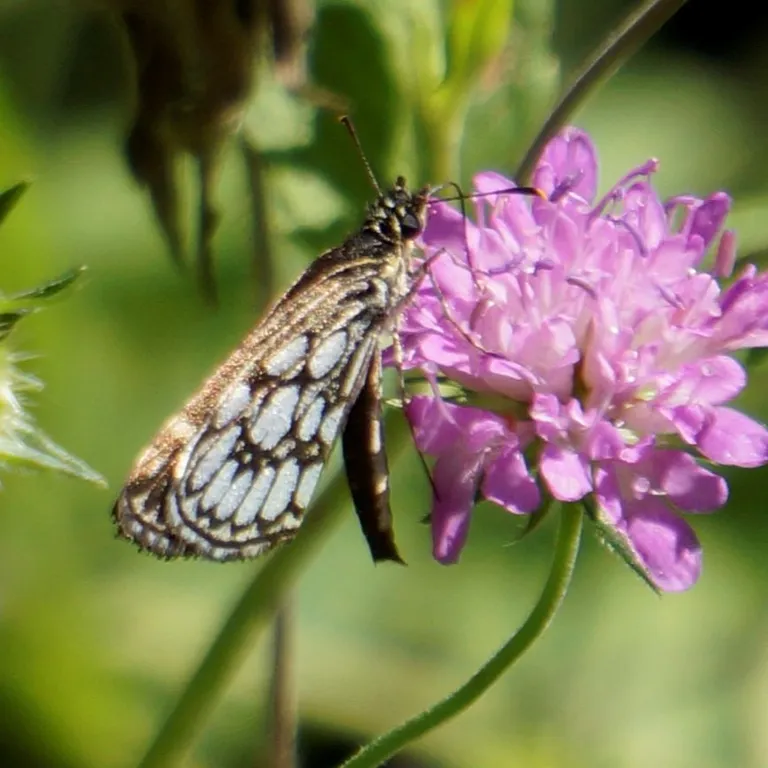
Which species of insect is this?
Heteropterus morpheus
